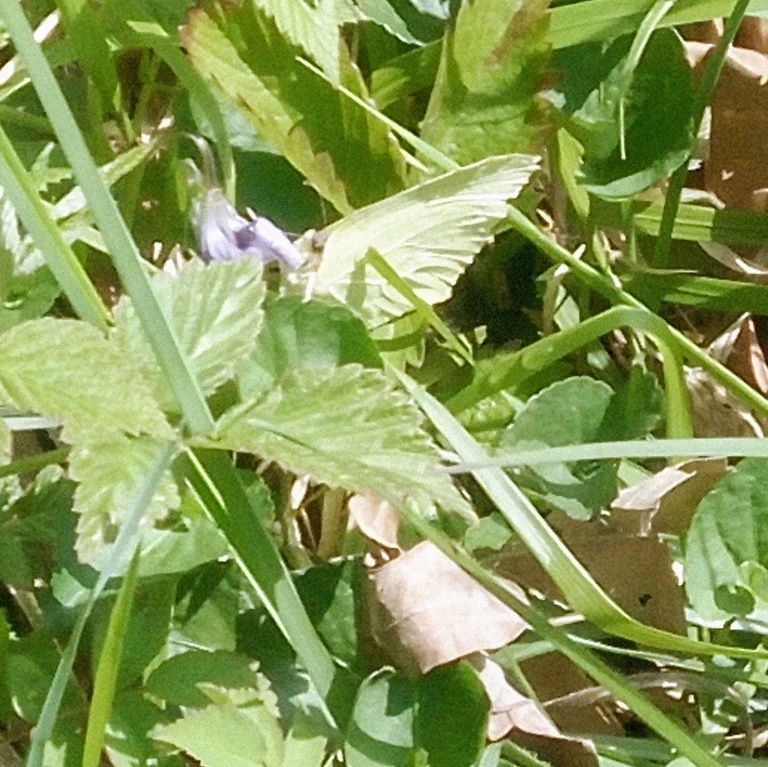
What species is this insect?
Gonepteryx rhamni
